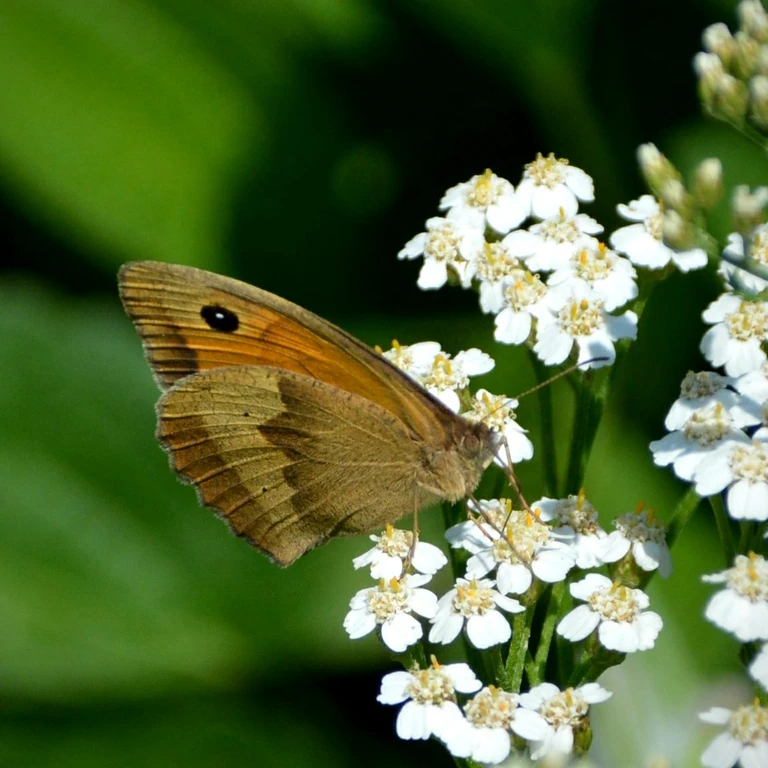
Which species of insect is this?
Maniola jurtina
